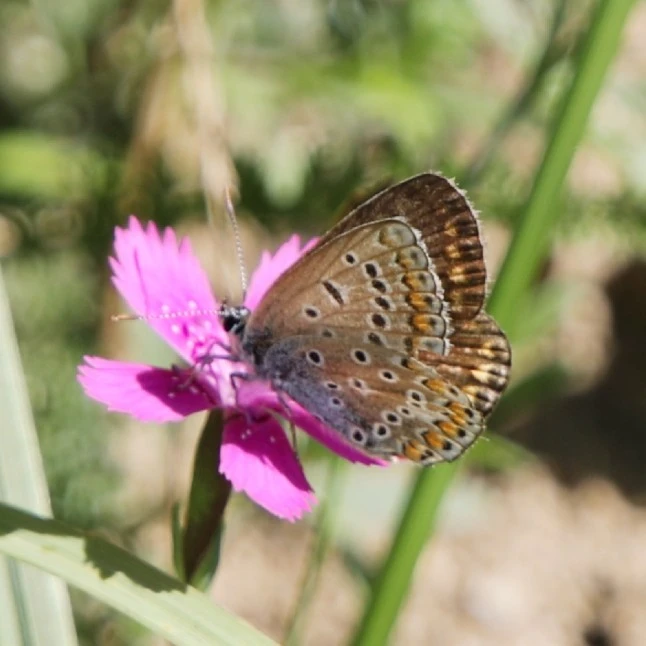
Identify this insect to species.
Polyommatus icarus
